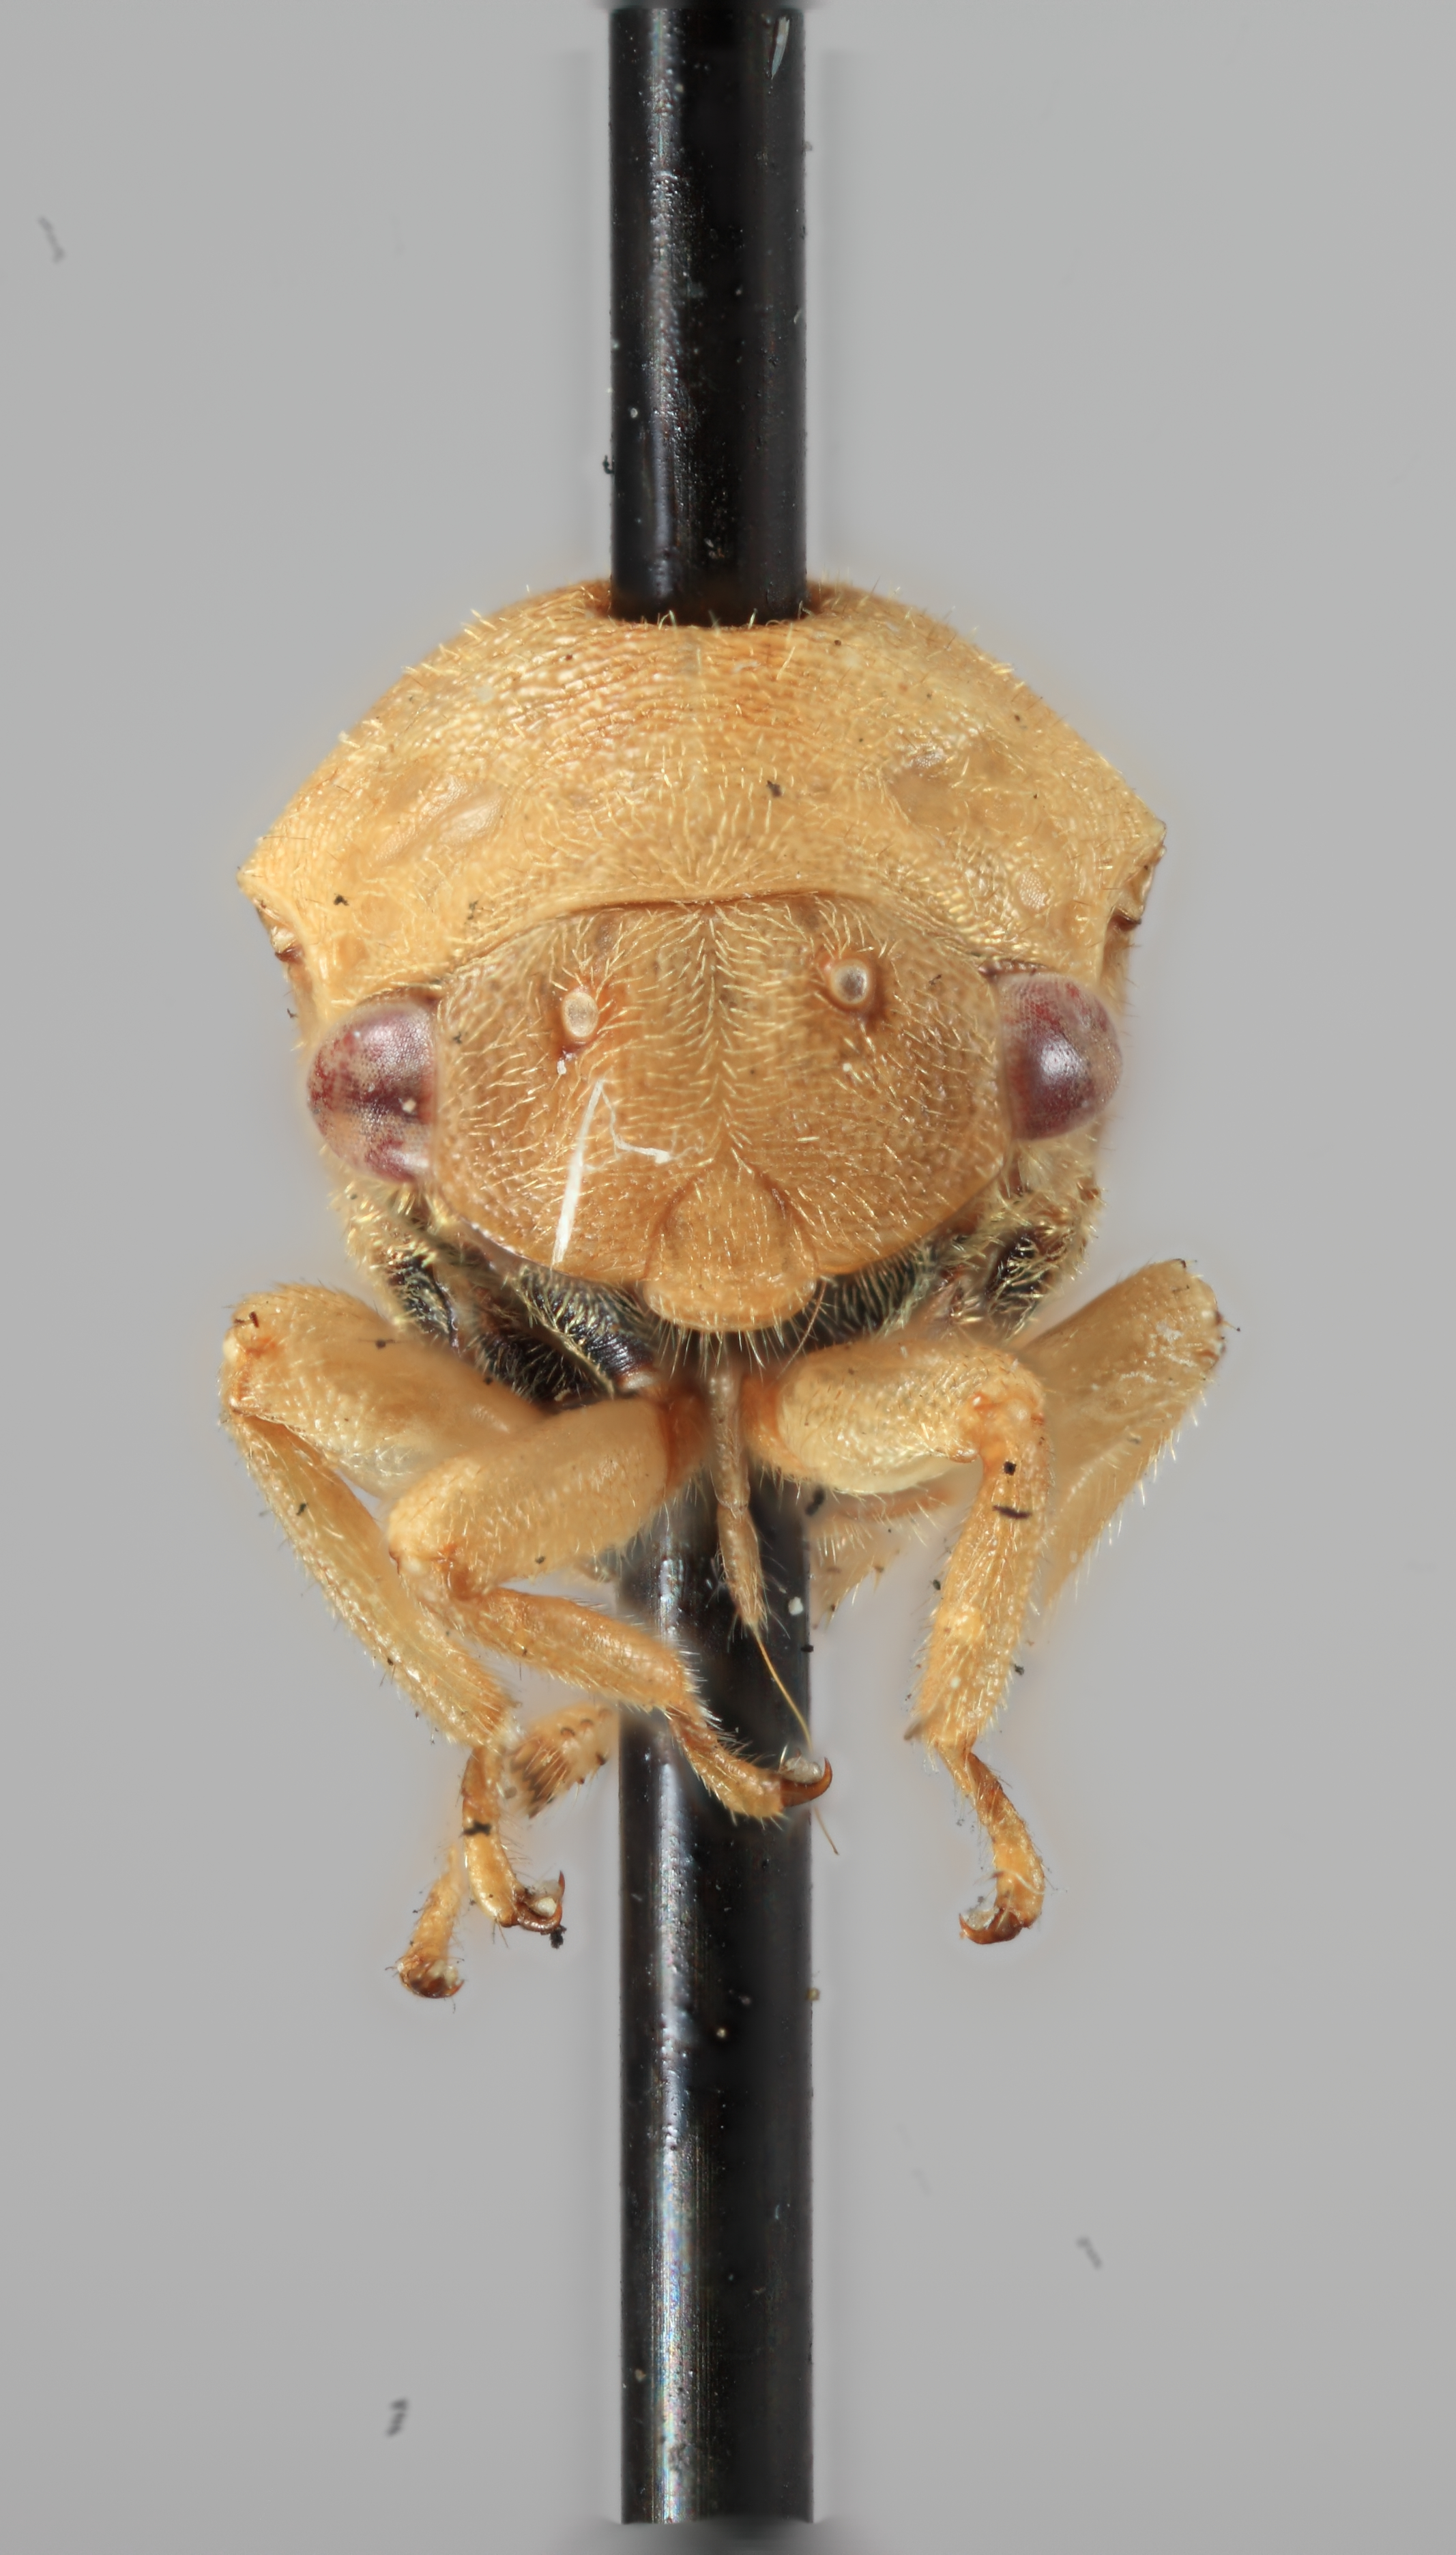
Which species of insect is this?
Gargara nigroapicata
